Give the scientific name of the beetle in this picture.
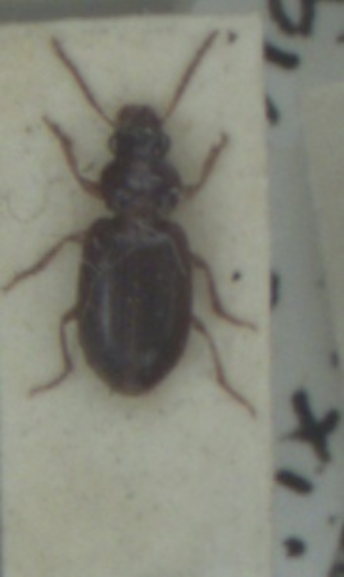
Bradycellus verbasci
